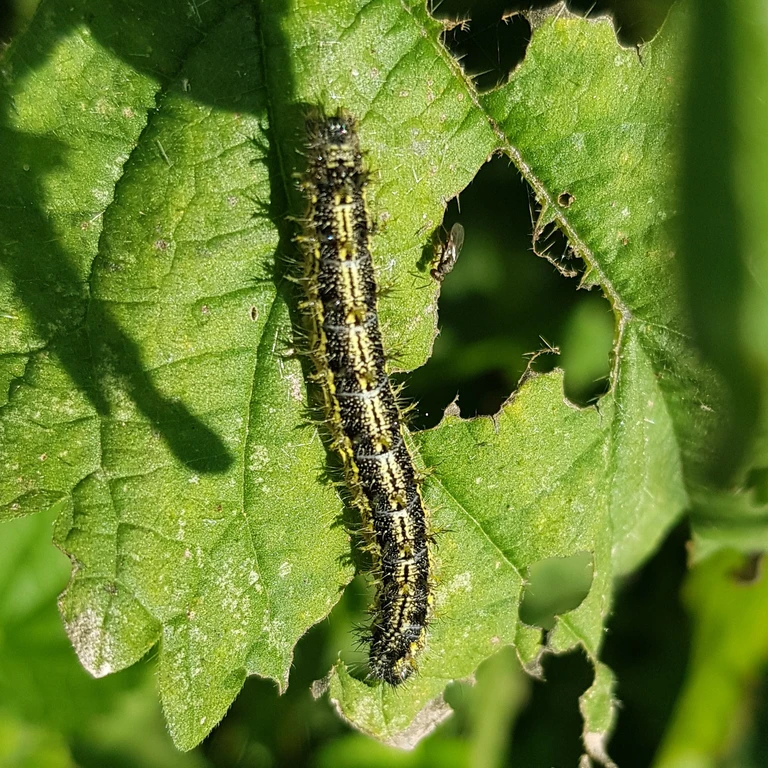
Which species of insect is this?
Aglais urticae
